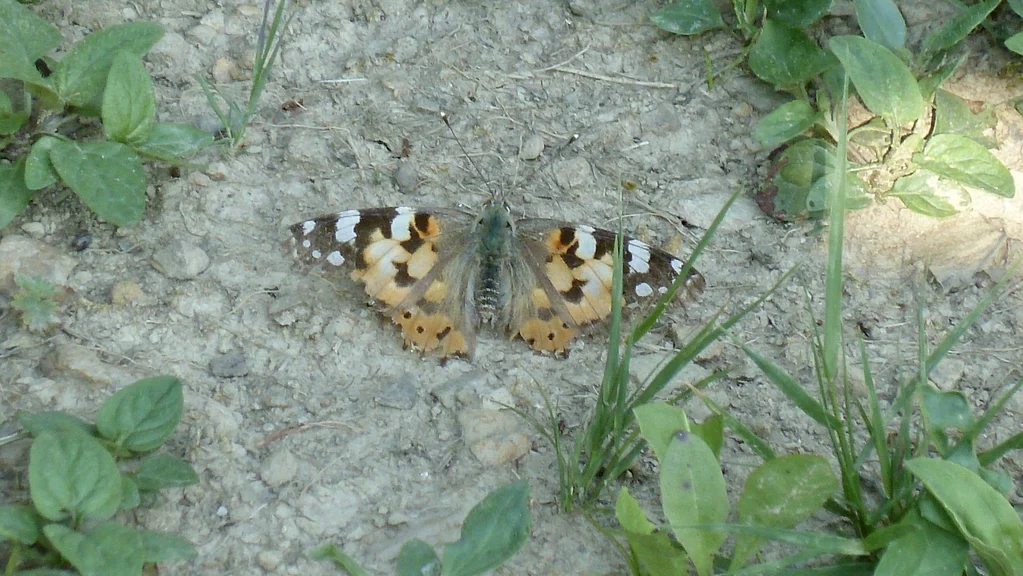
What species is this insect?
Vanessa cardui
